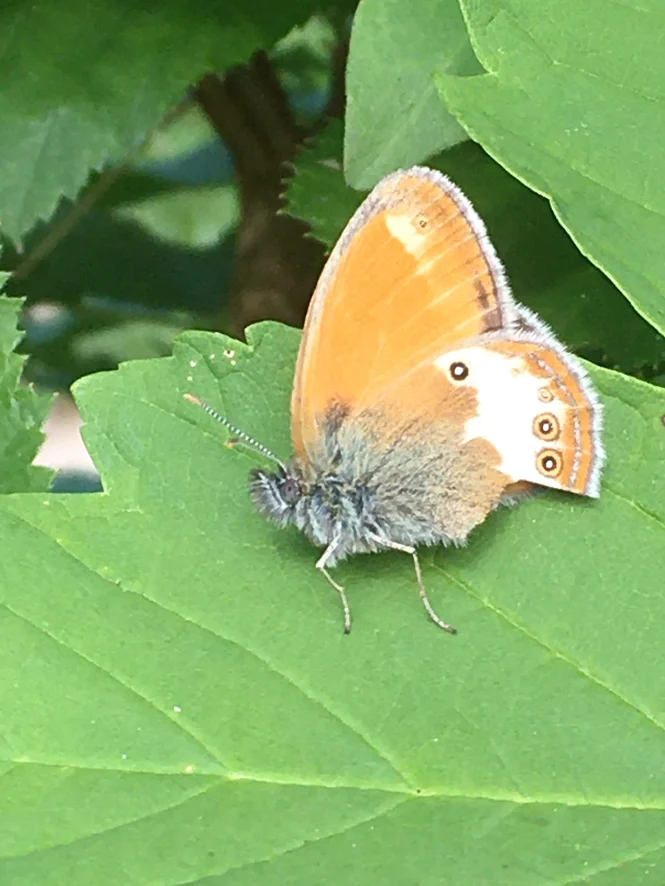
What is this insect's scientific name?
Coenonympha arcania
